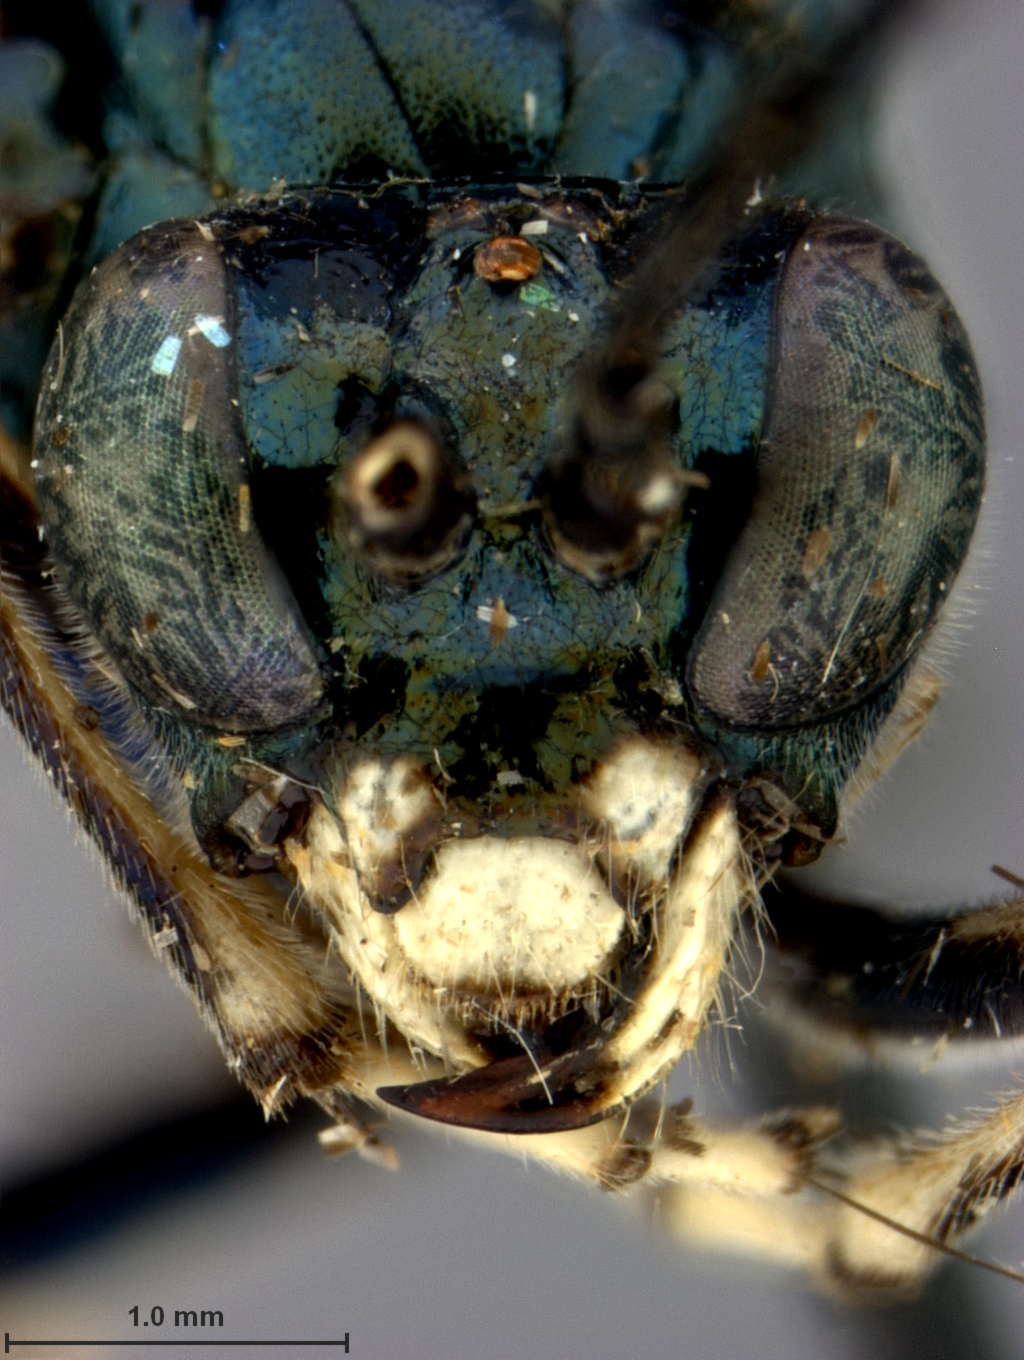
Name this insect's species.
Tenthredo scintillans
